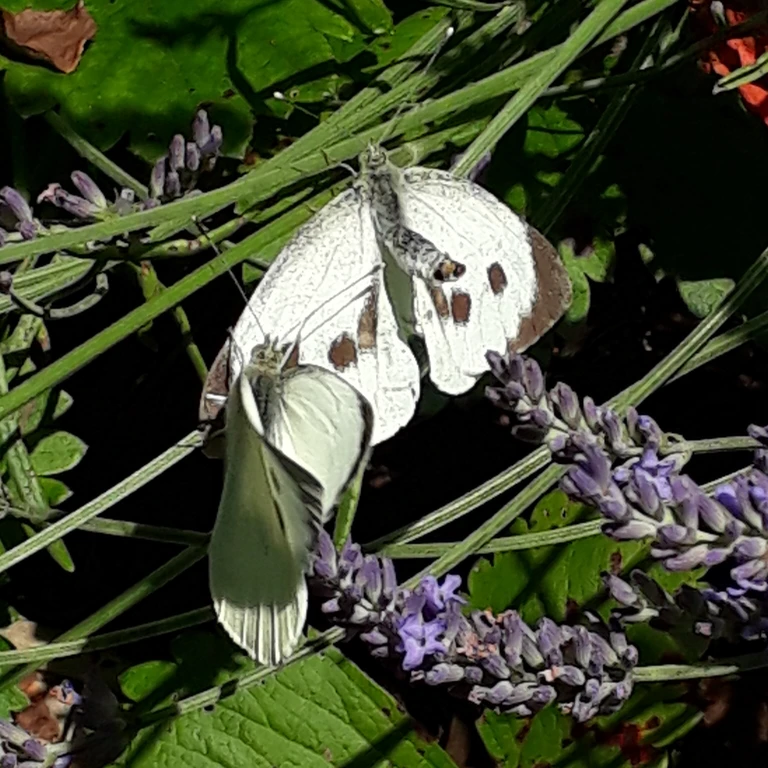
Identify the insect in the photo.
Pieris brassicae
